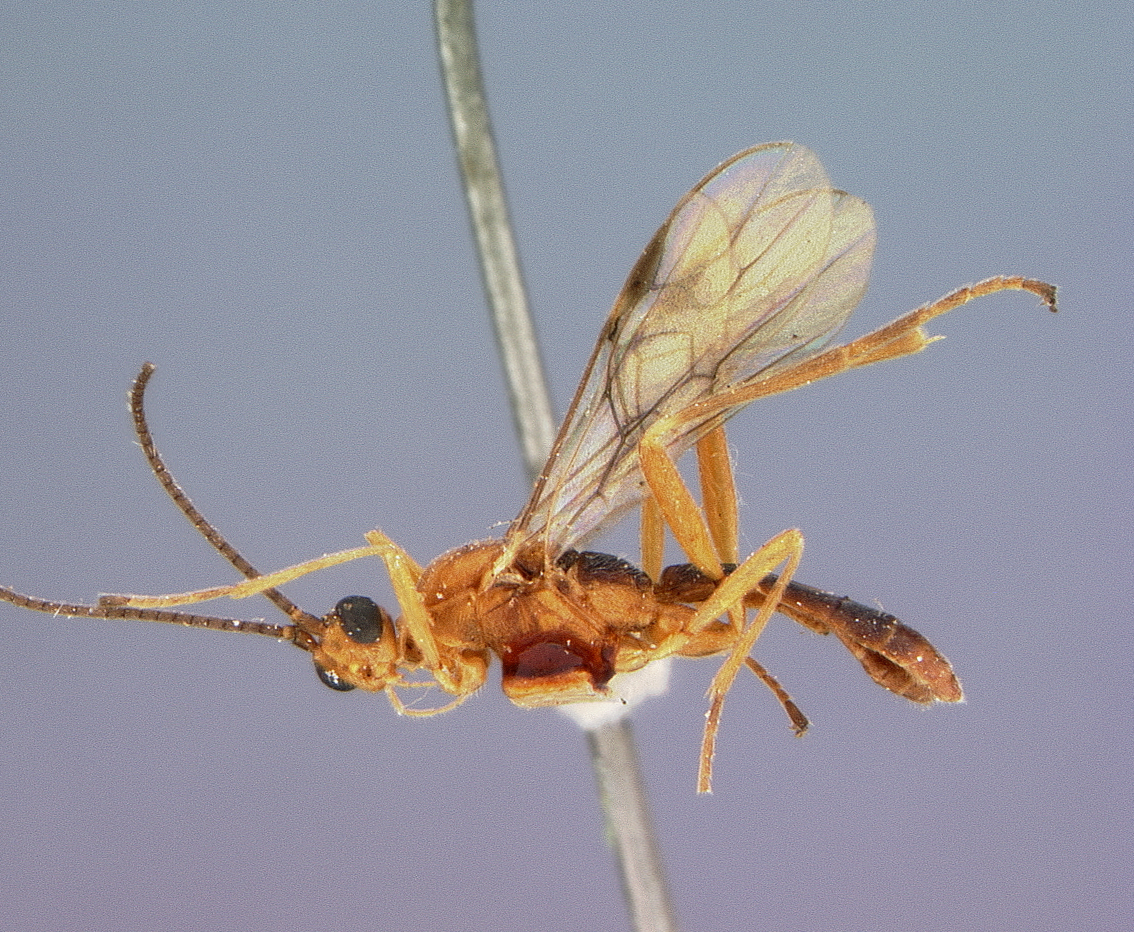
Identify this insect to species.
Rogas bicolor
